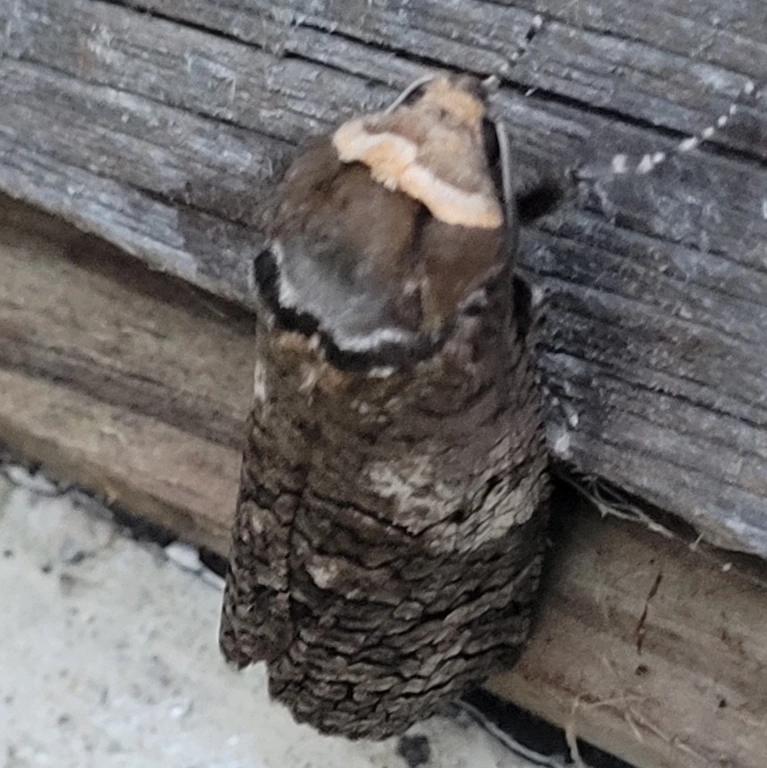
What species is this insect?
Cossus cossus
